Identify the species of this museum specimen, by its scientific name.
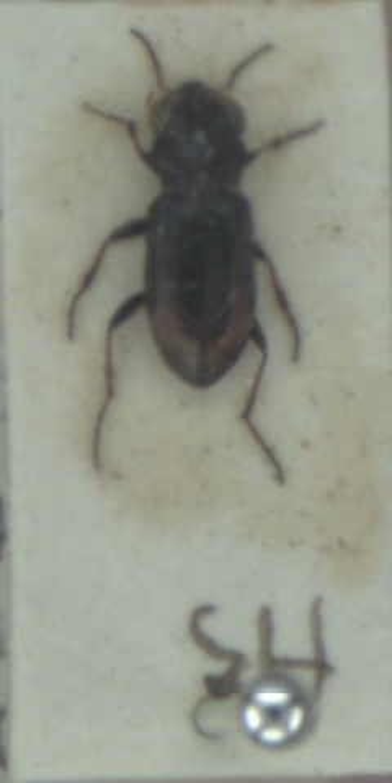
Notiophilus biguttatus
